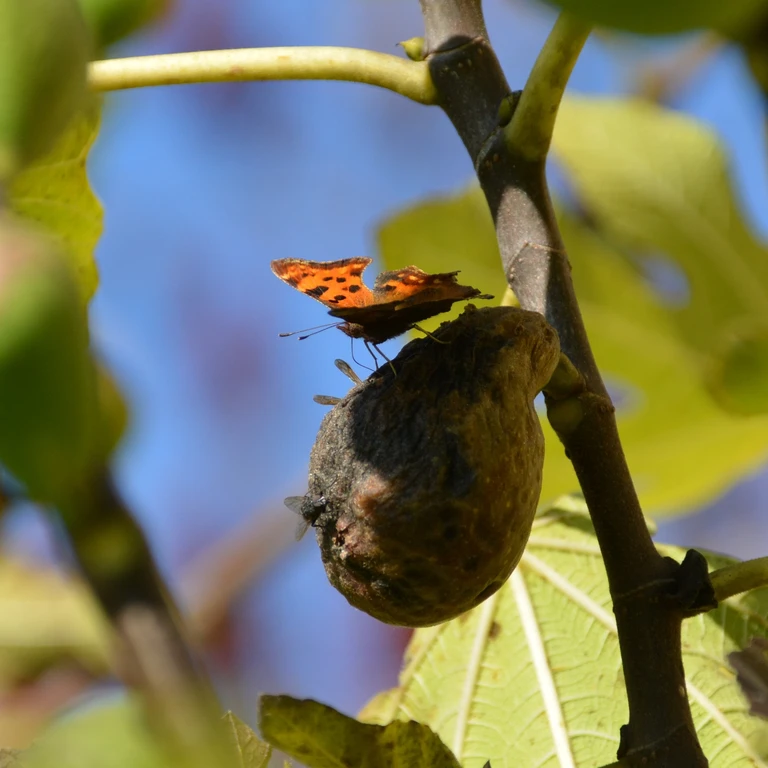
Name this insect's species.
Polygonia c-album
